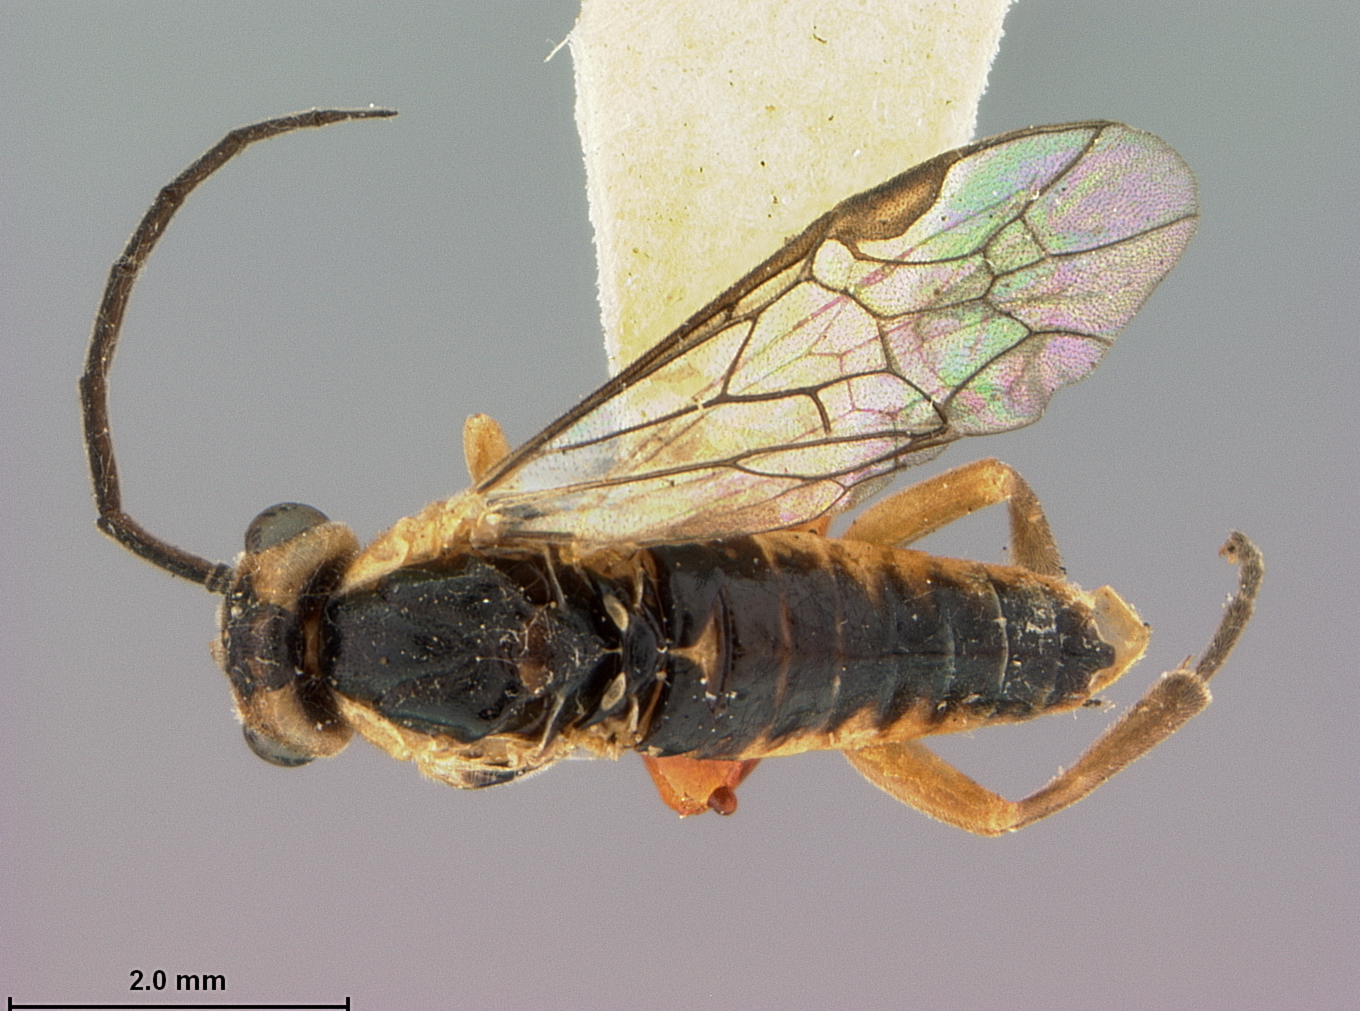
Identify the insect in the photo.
Pteronidea winnanae
